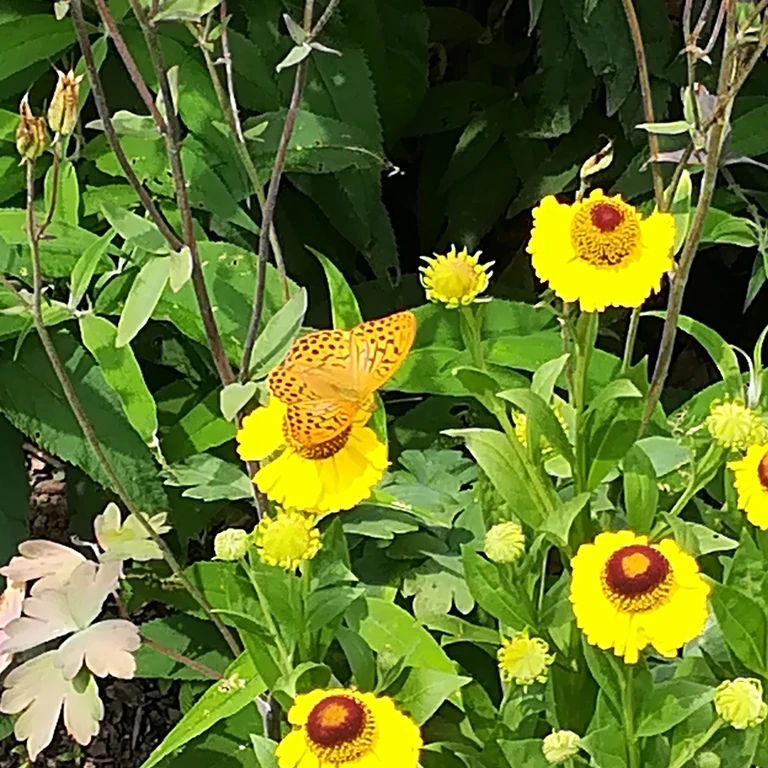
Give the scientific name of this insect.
Argynnis paphia
